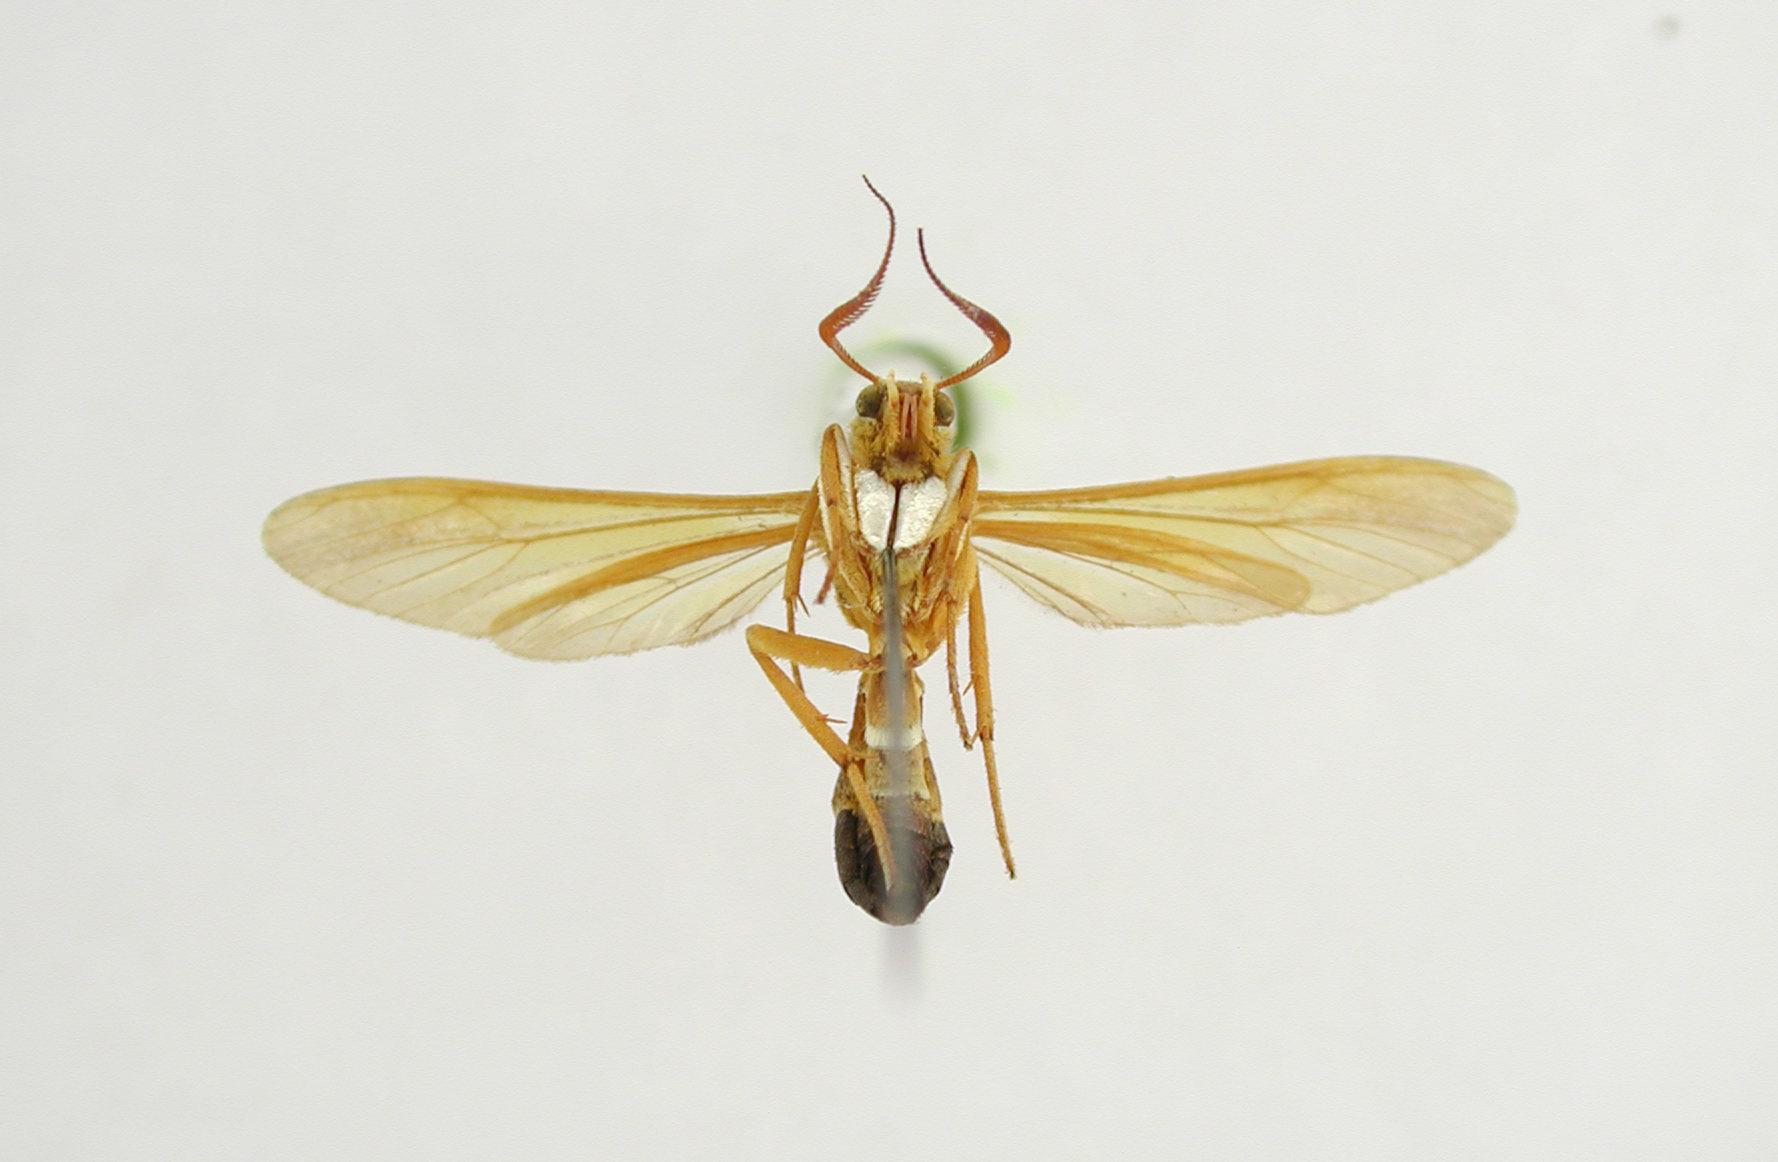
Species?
Pseudosphex caurensis
